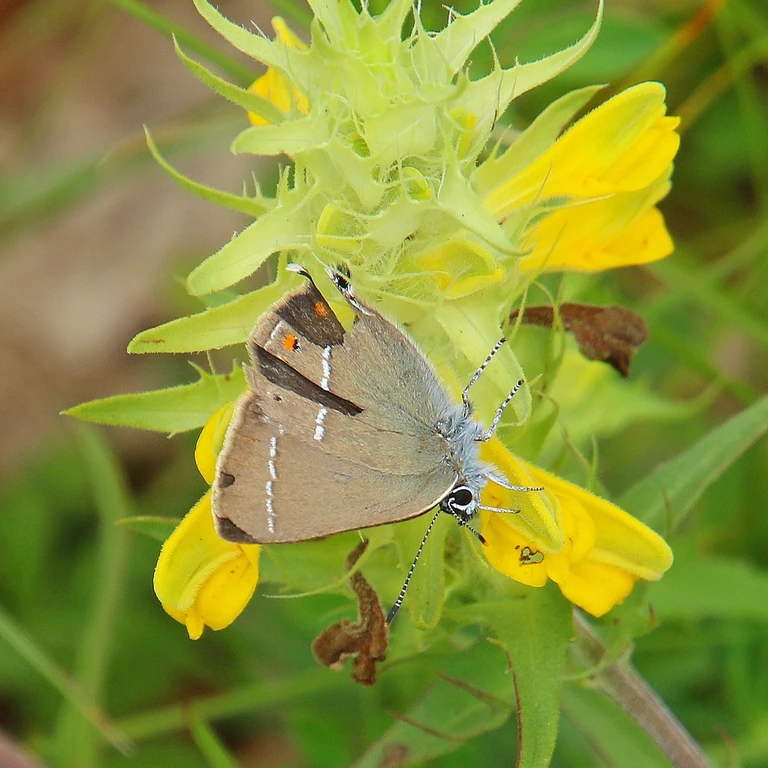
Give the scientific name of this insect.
Satyrium spini (also Tuttiola spini)
